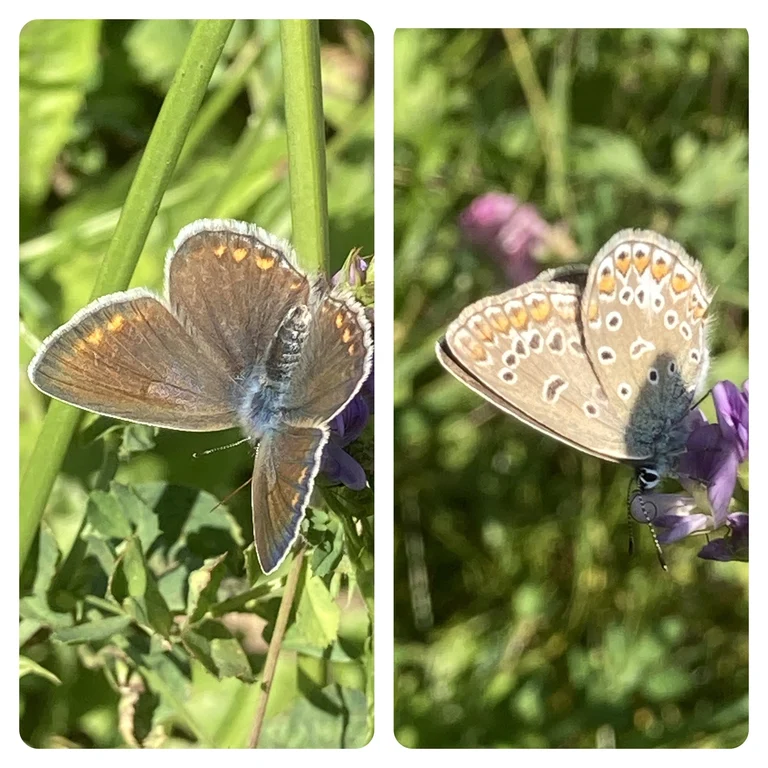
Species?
Polyommatus icarus
